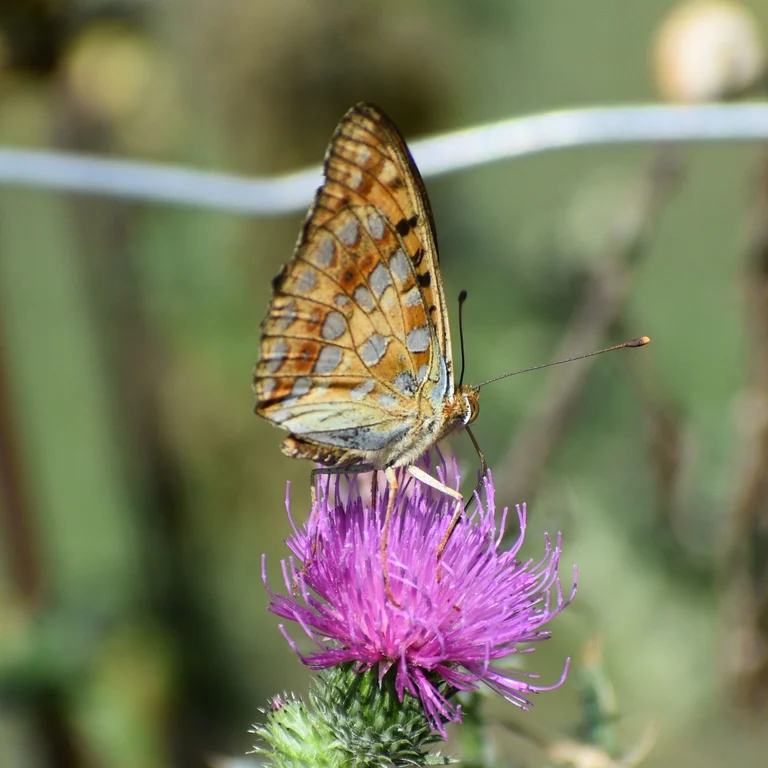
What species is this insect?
Fabriciana adippe
